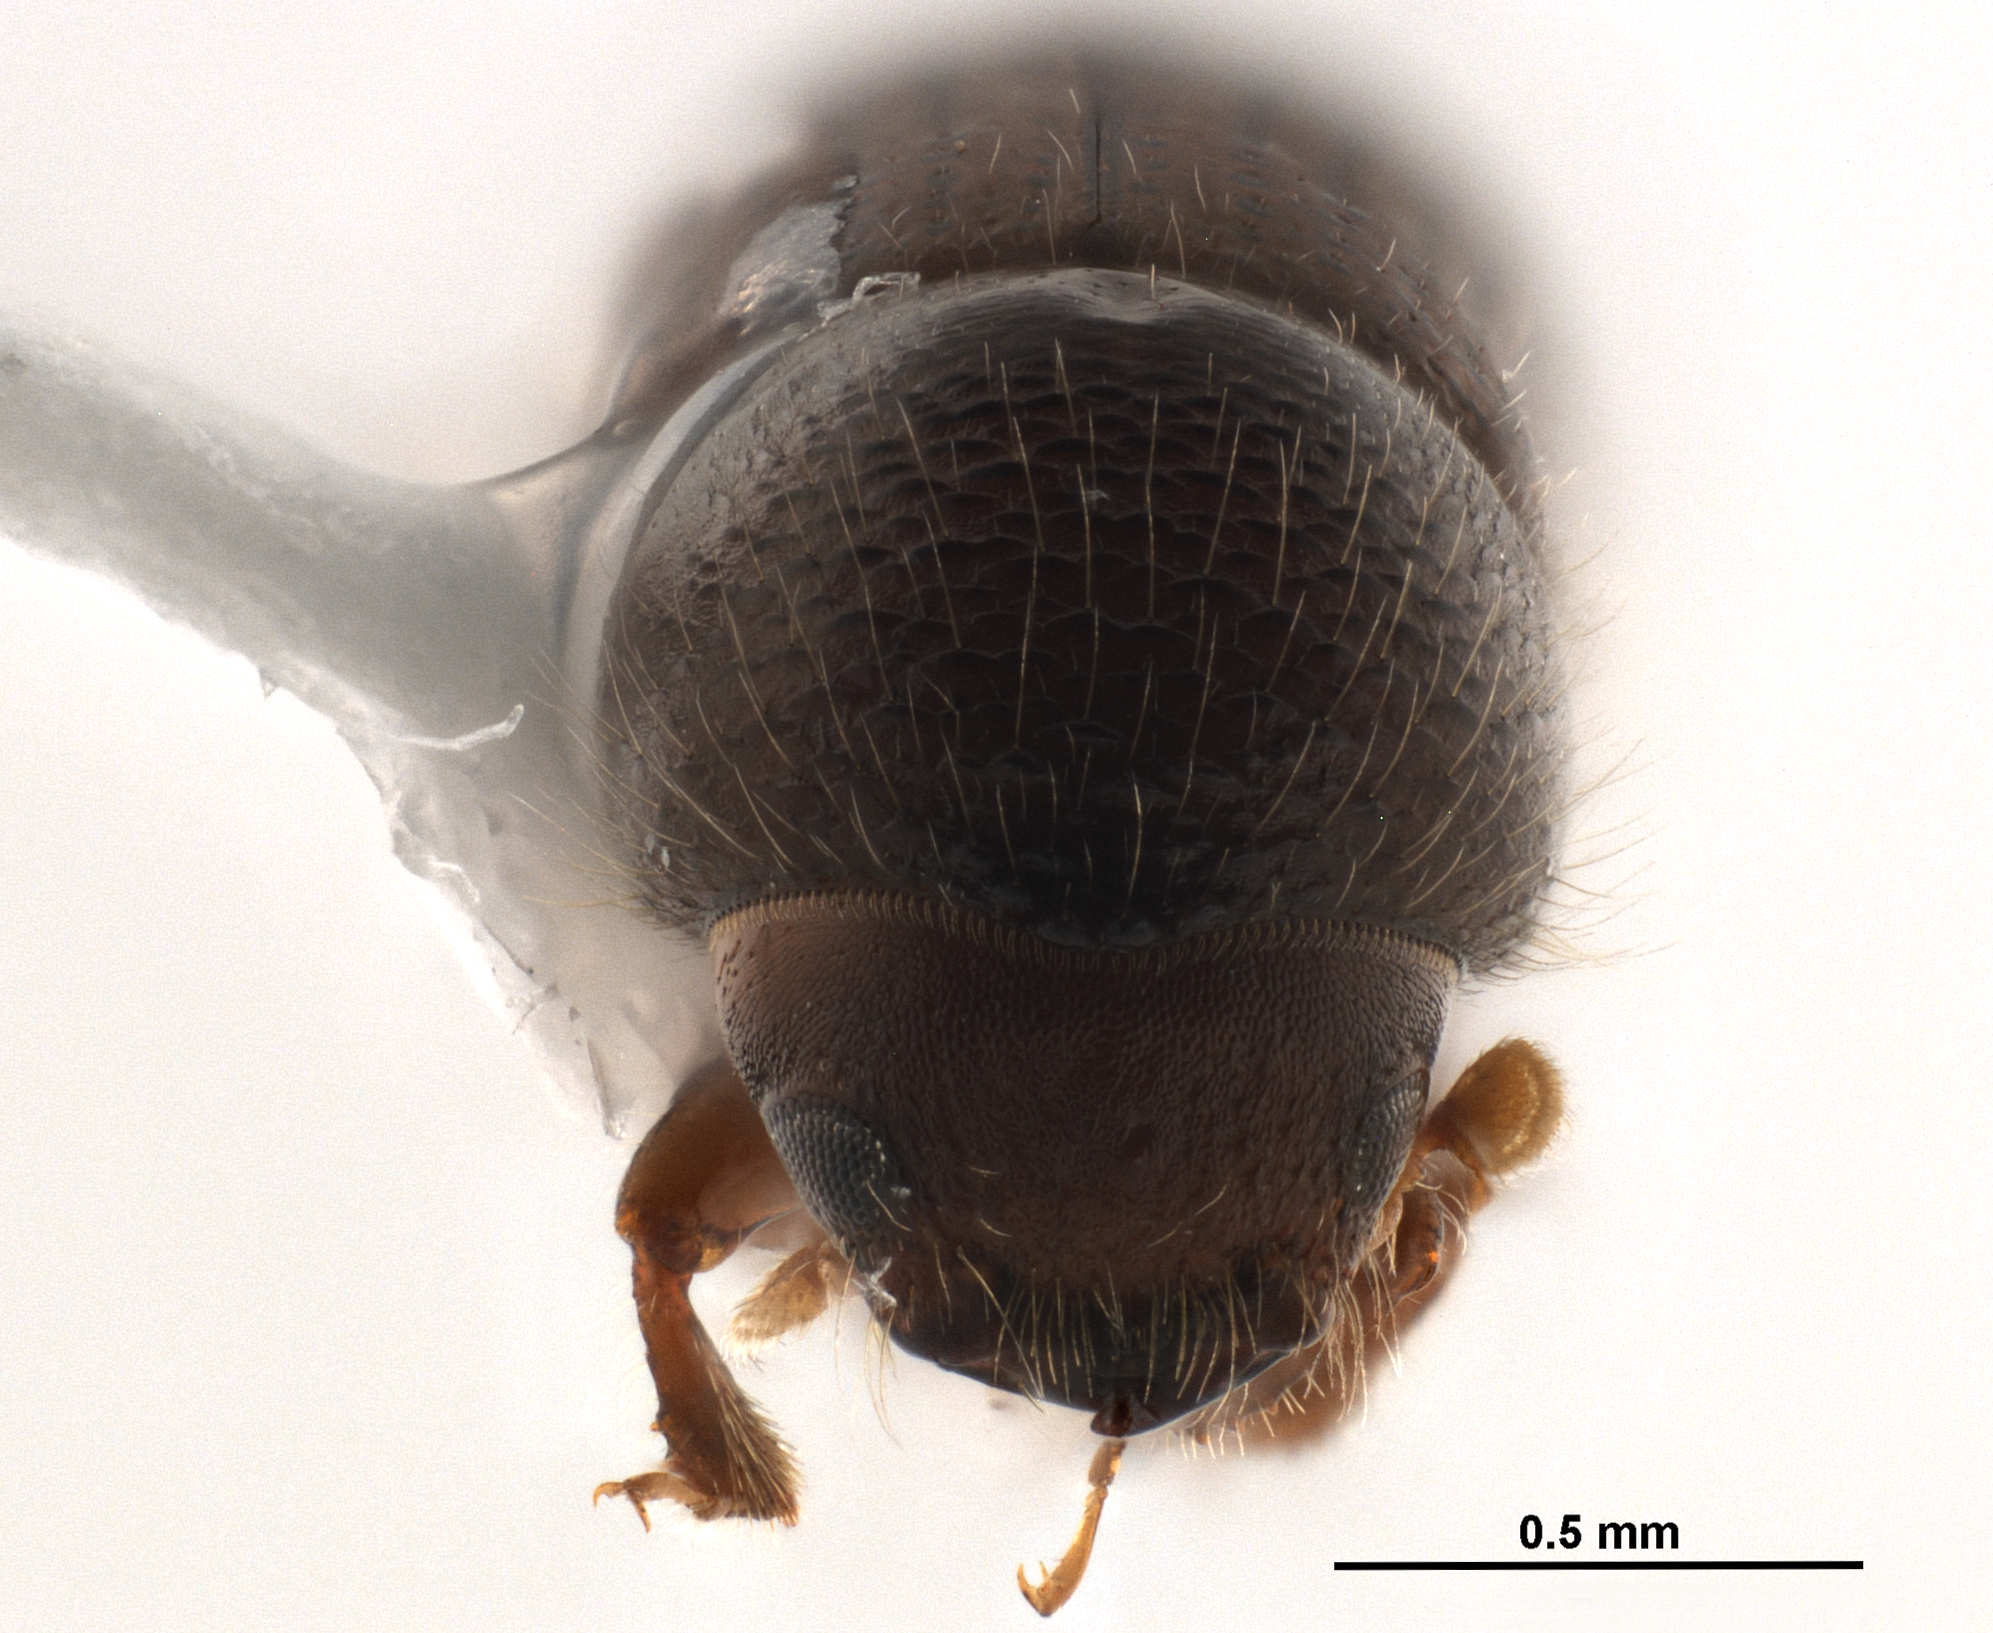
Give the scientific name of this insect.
Coptoborus ochromactonus
